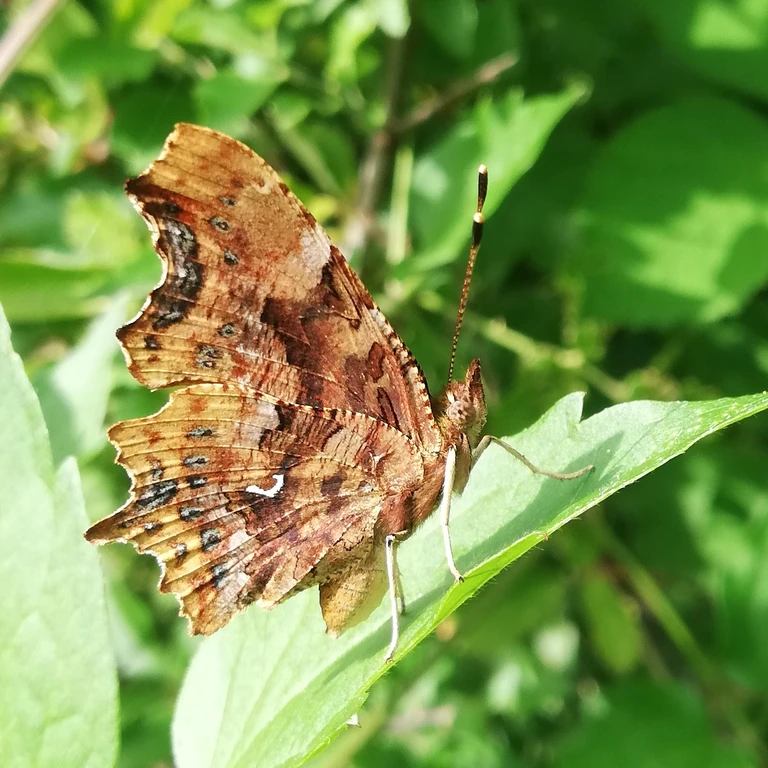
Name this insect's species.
Polygonia c-album
